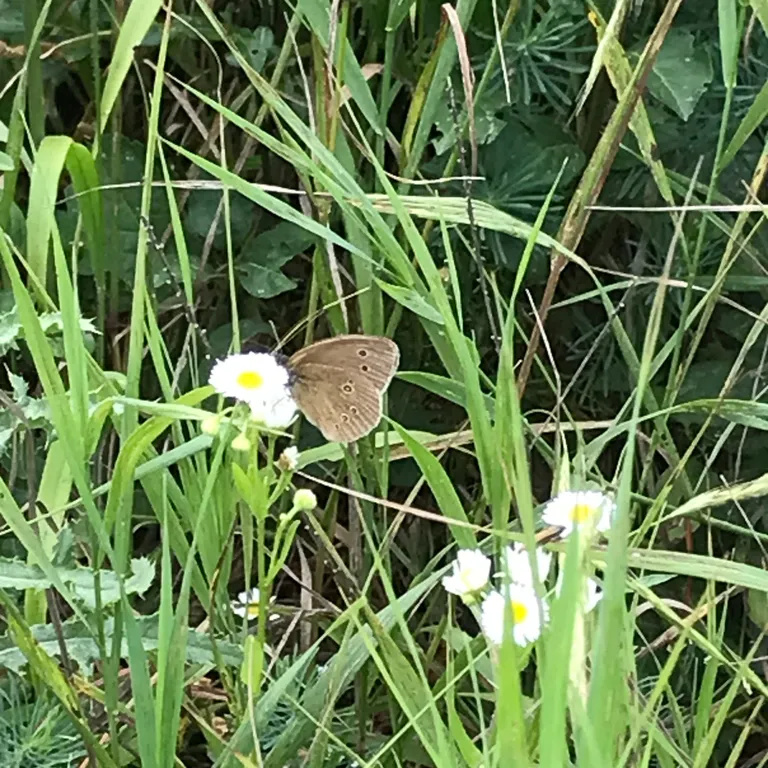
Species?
Aphantopus hyperantus
